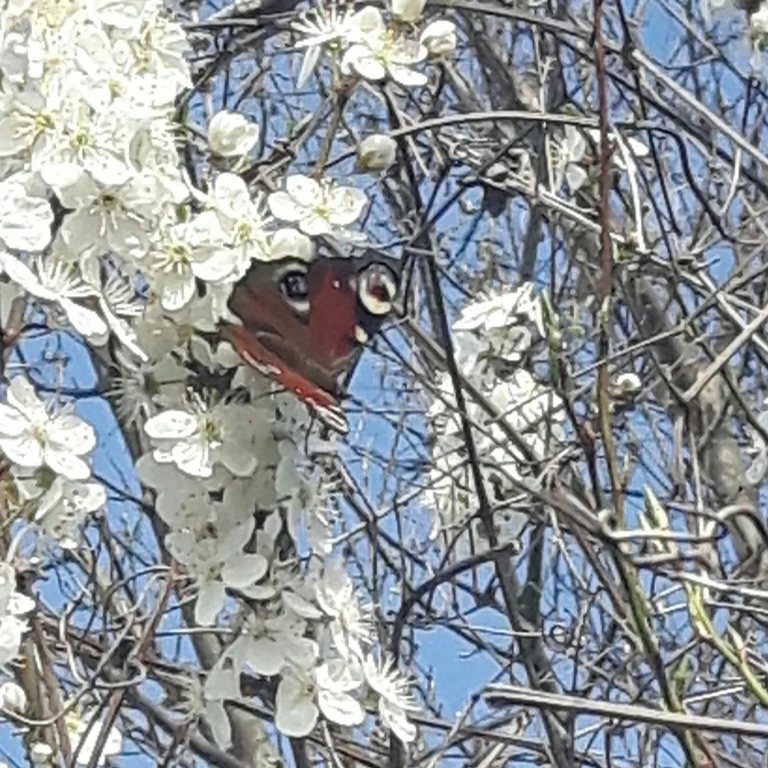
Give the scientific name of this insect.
Aglais io
